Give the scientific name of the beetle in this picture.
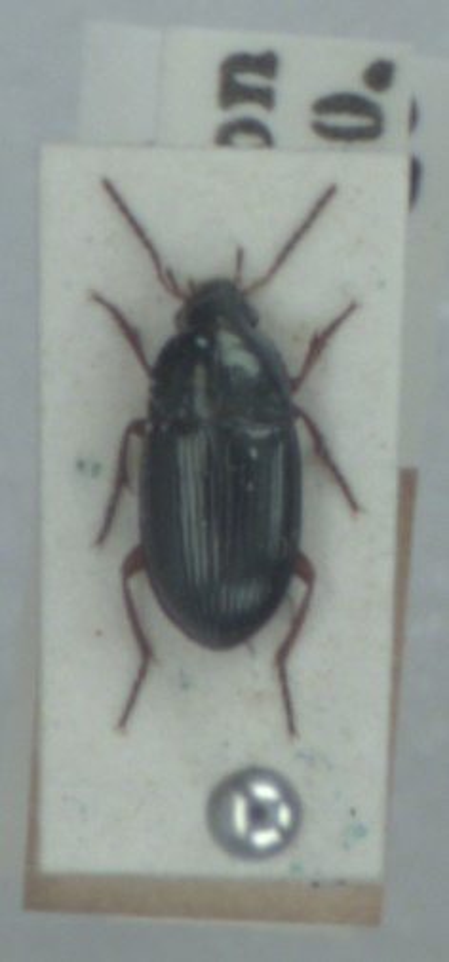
Amara lucida
